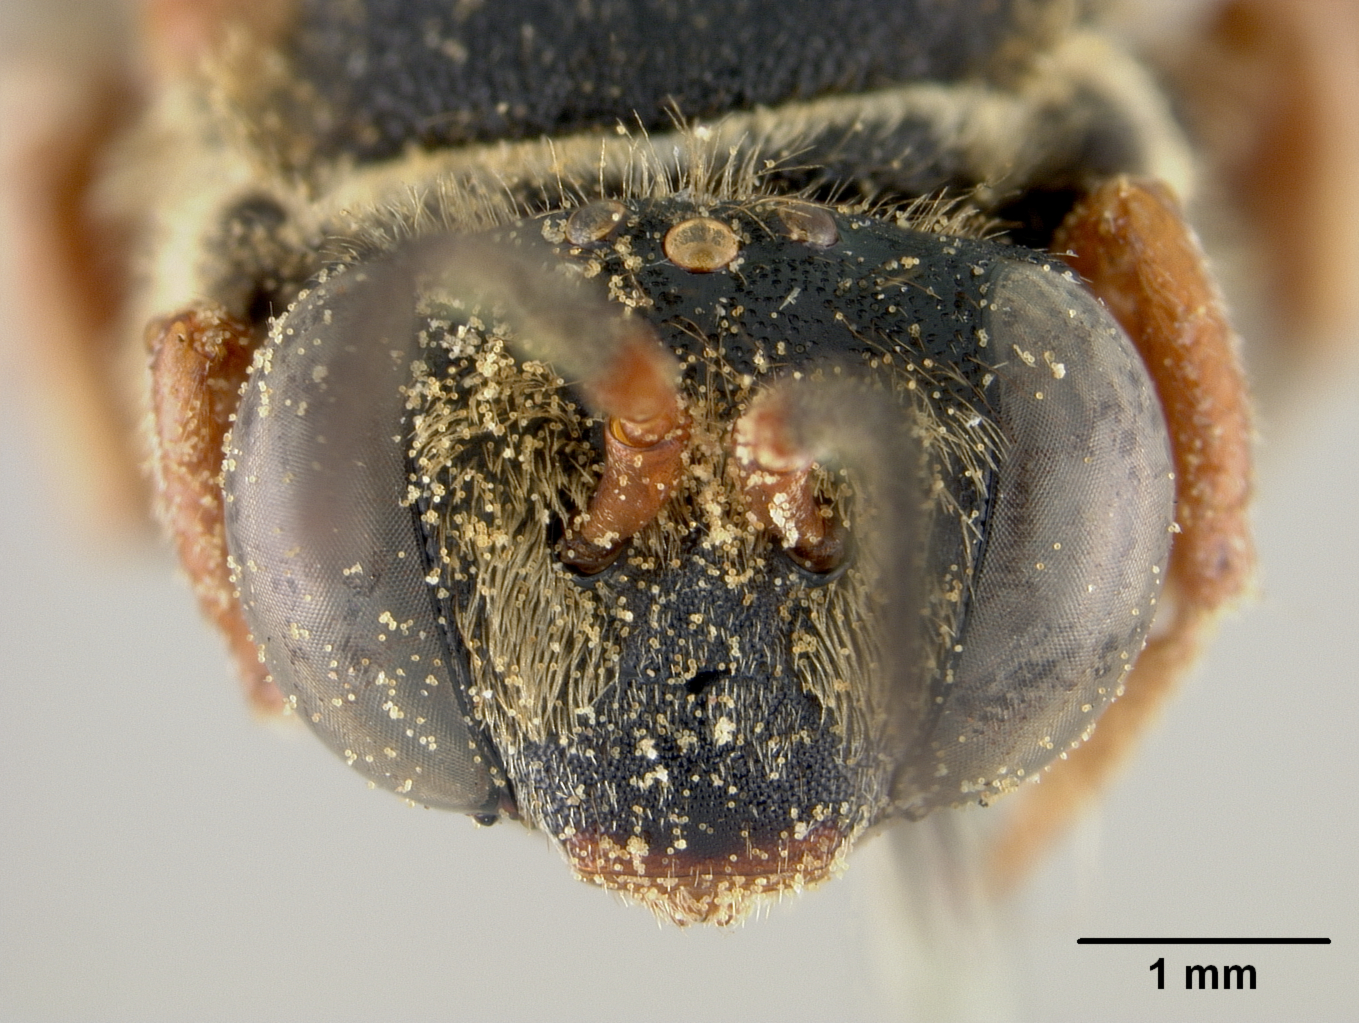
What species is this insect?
Triepeolus digueti
